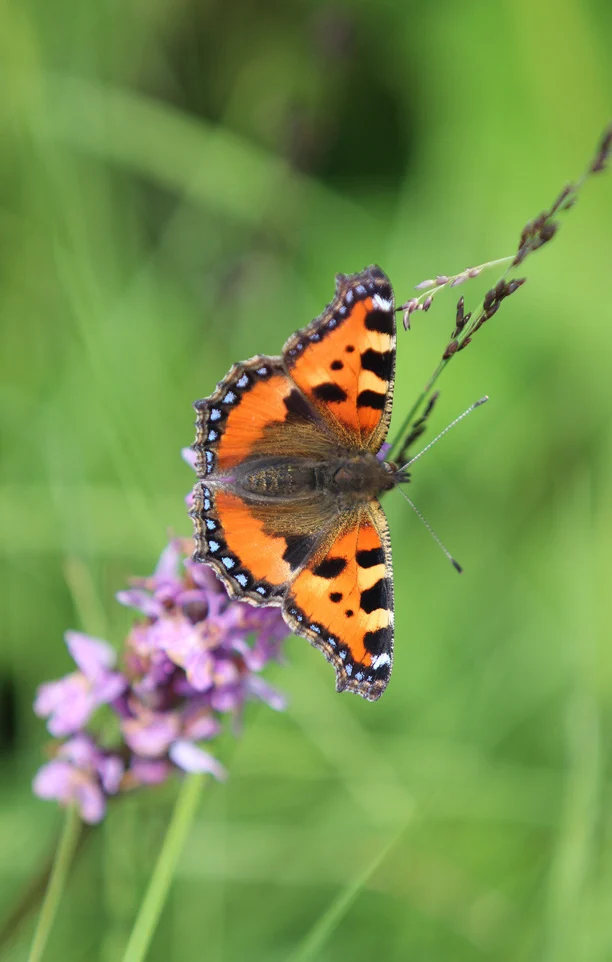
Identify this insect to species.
Aglais urticae
